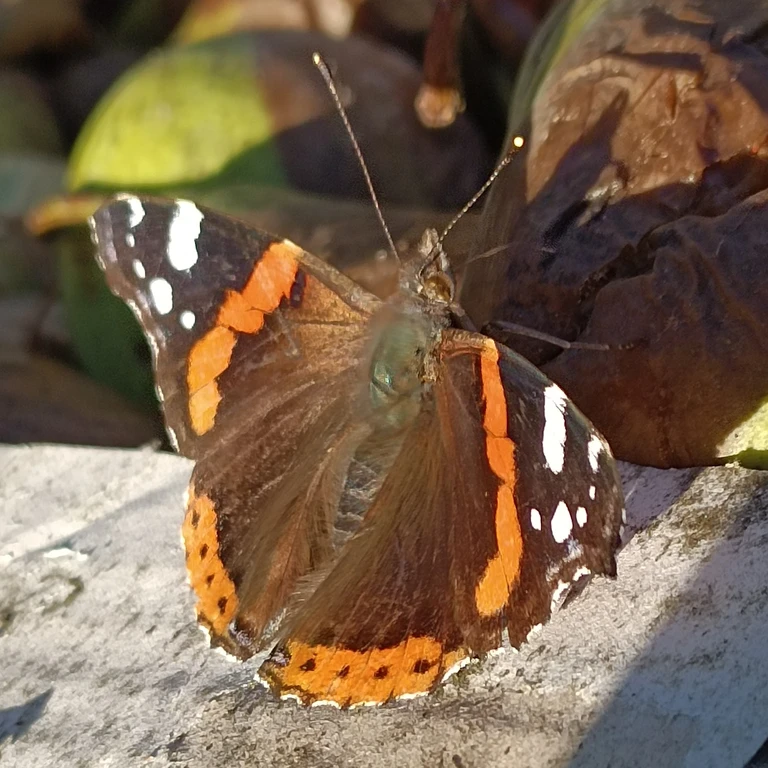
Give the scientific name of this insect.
Vanessa atalanta
